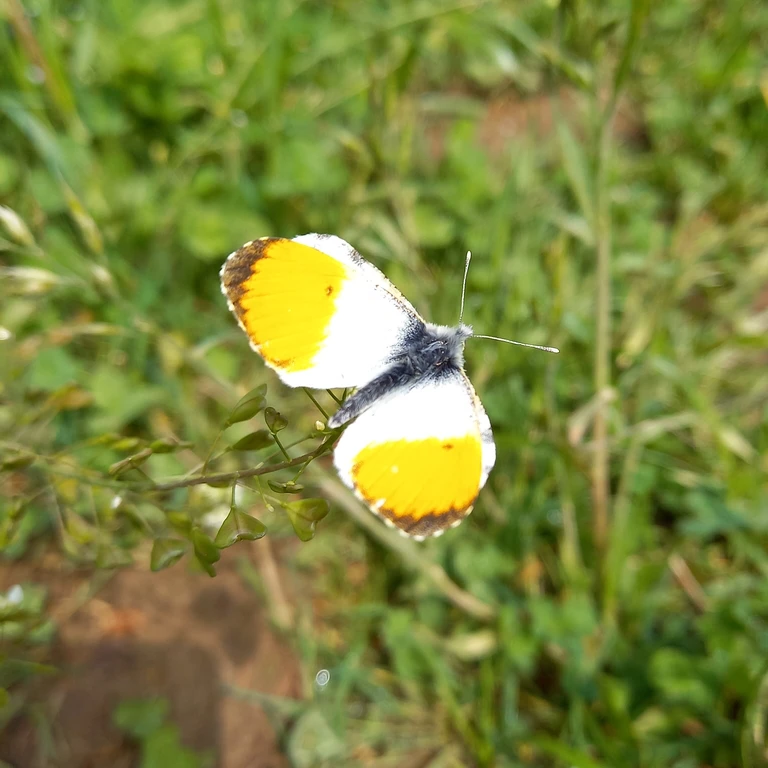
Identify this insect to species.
Anthocharis cardamines
